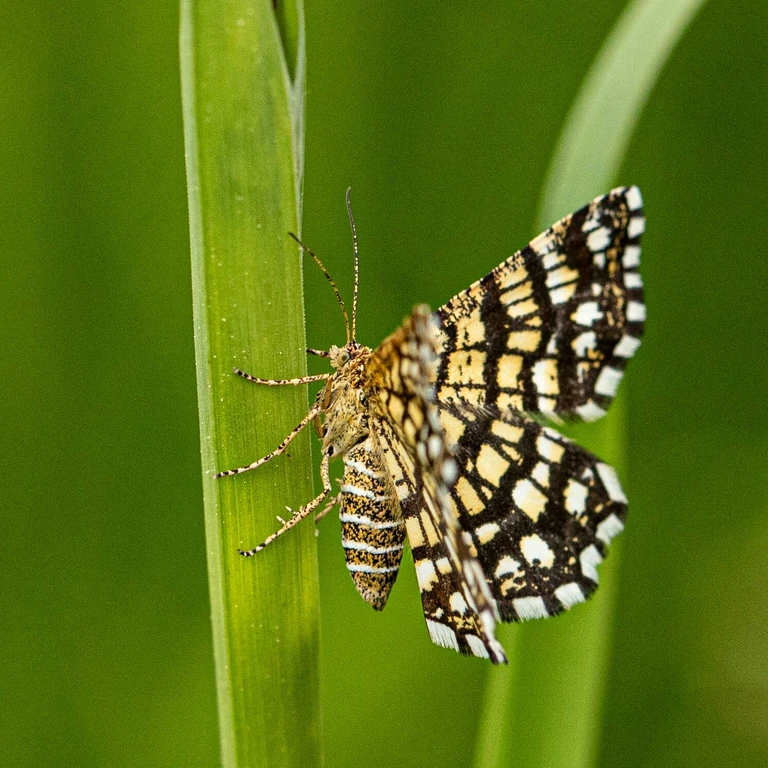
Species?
Chiasmia clathrata
